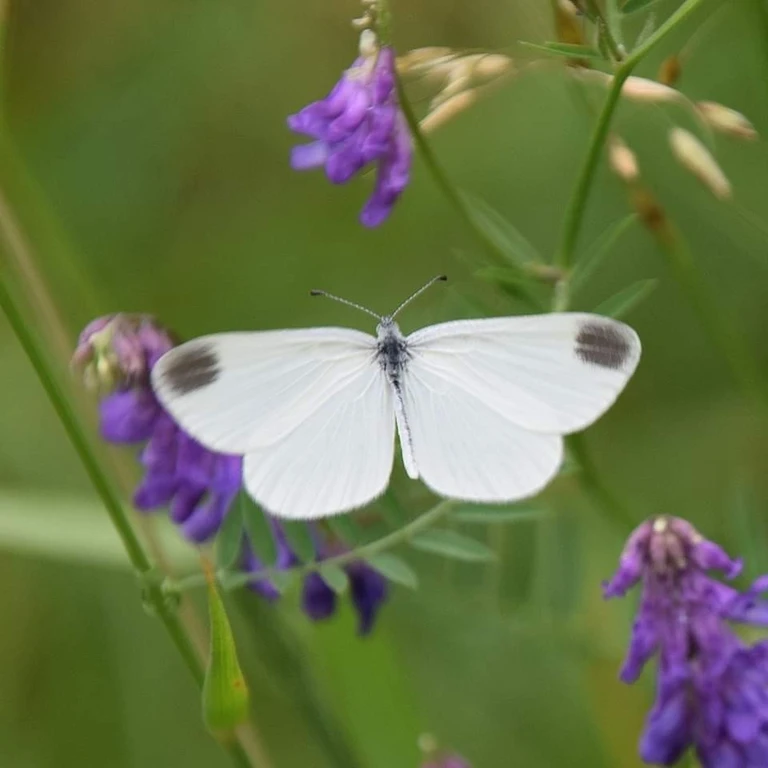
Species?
Leptidea sinapis/juvernica
